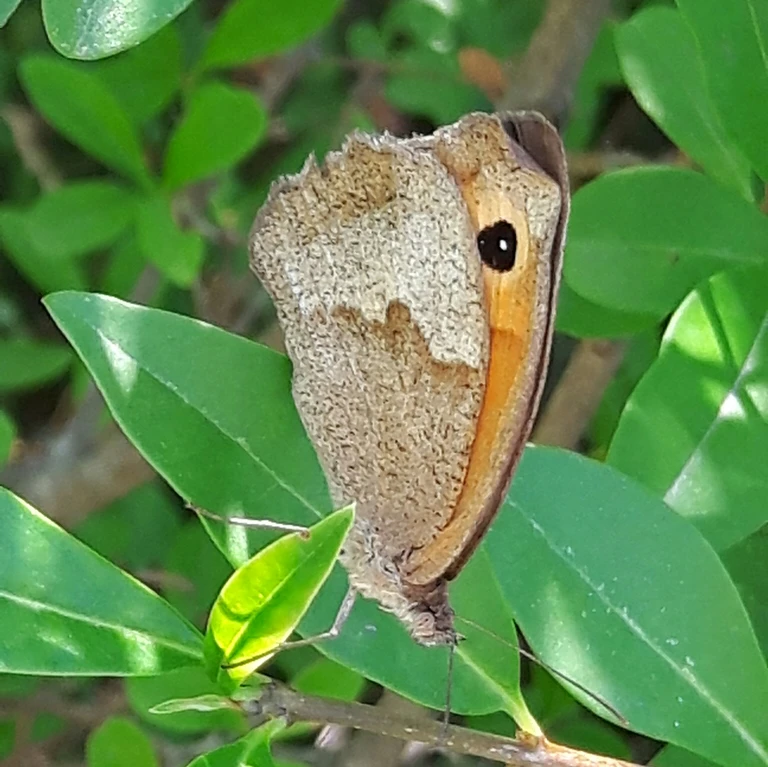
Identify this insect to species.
Maniola jurtina
